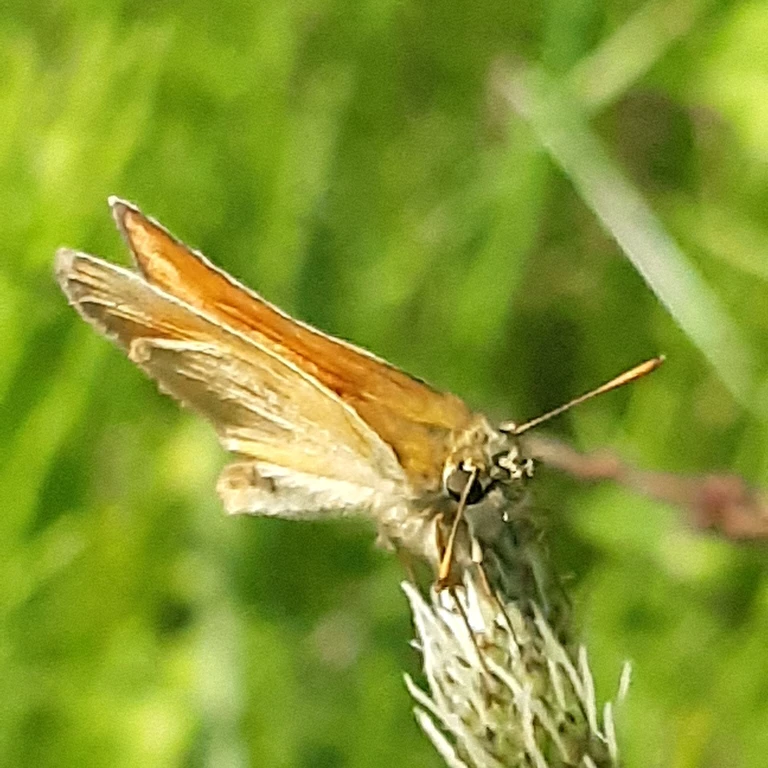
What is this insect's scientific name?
Thymelicus sylvestris
